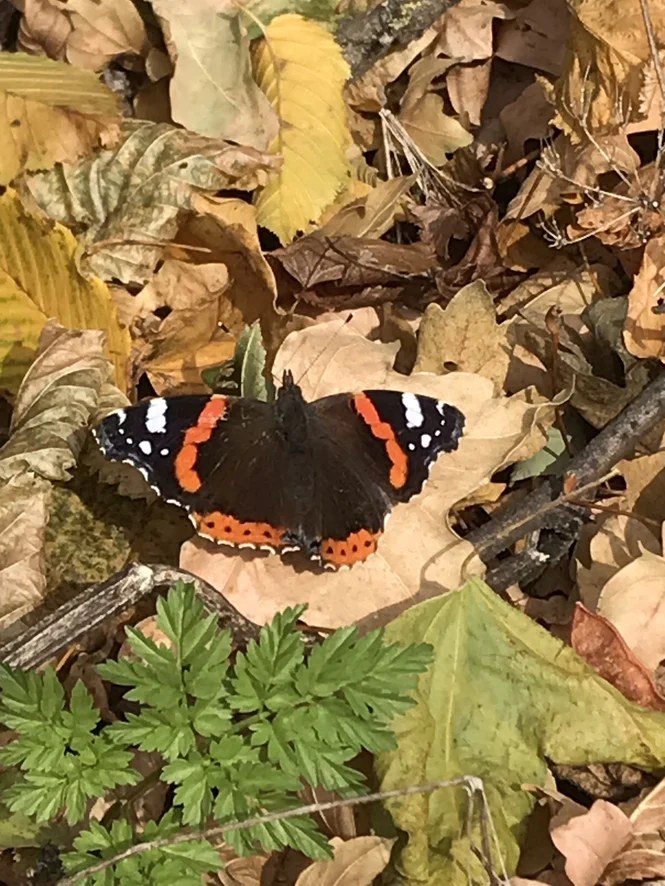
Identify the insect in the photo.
Vanessa atalanta
